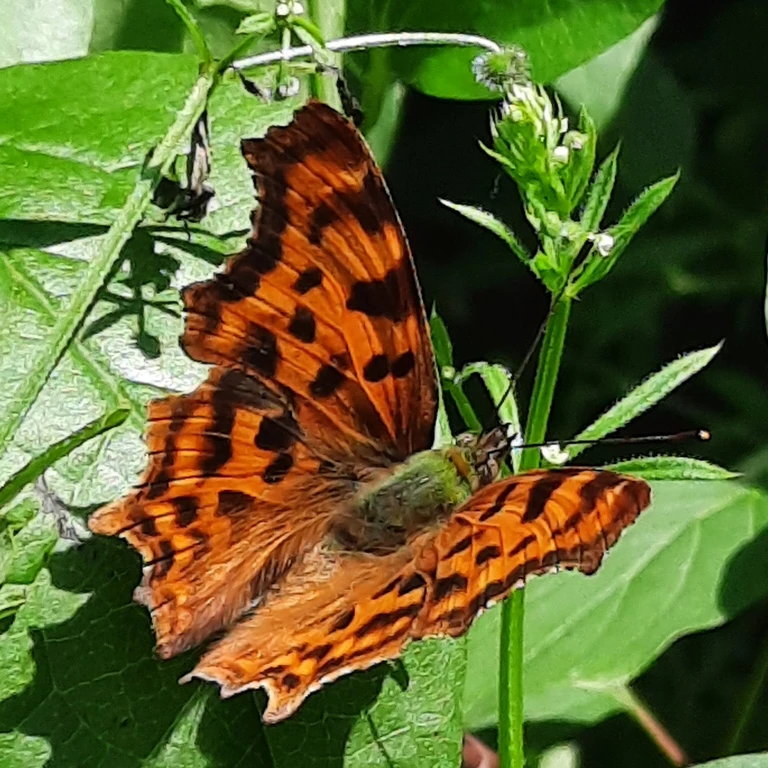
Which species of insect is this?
Polygonia c-album
